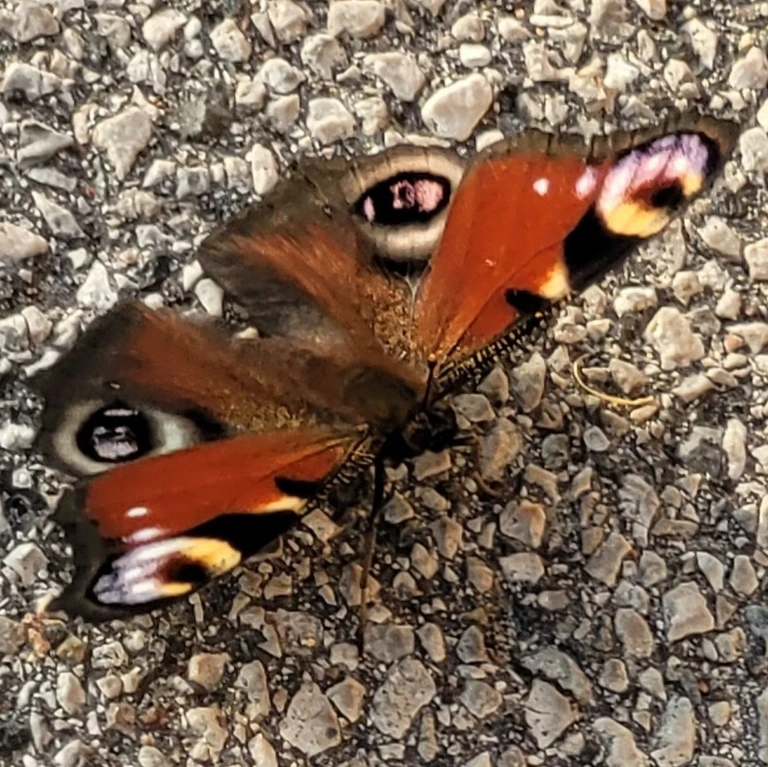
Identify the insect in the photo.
Aglais io
